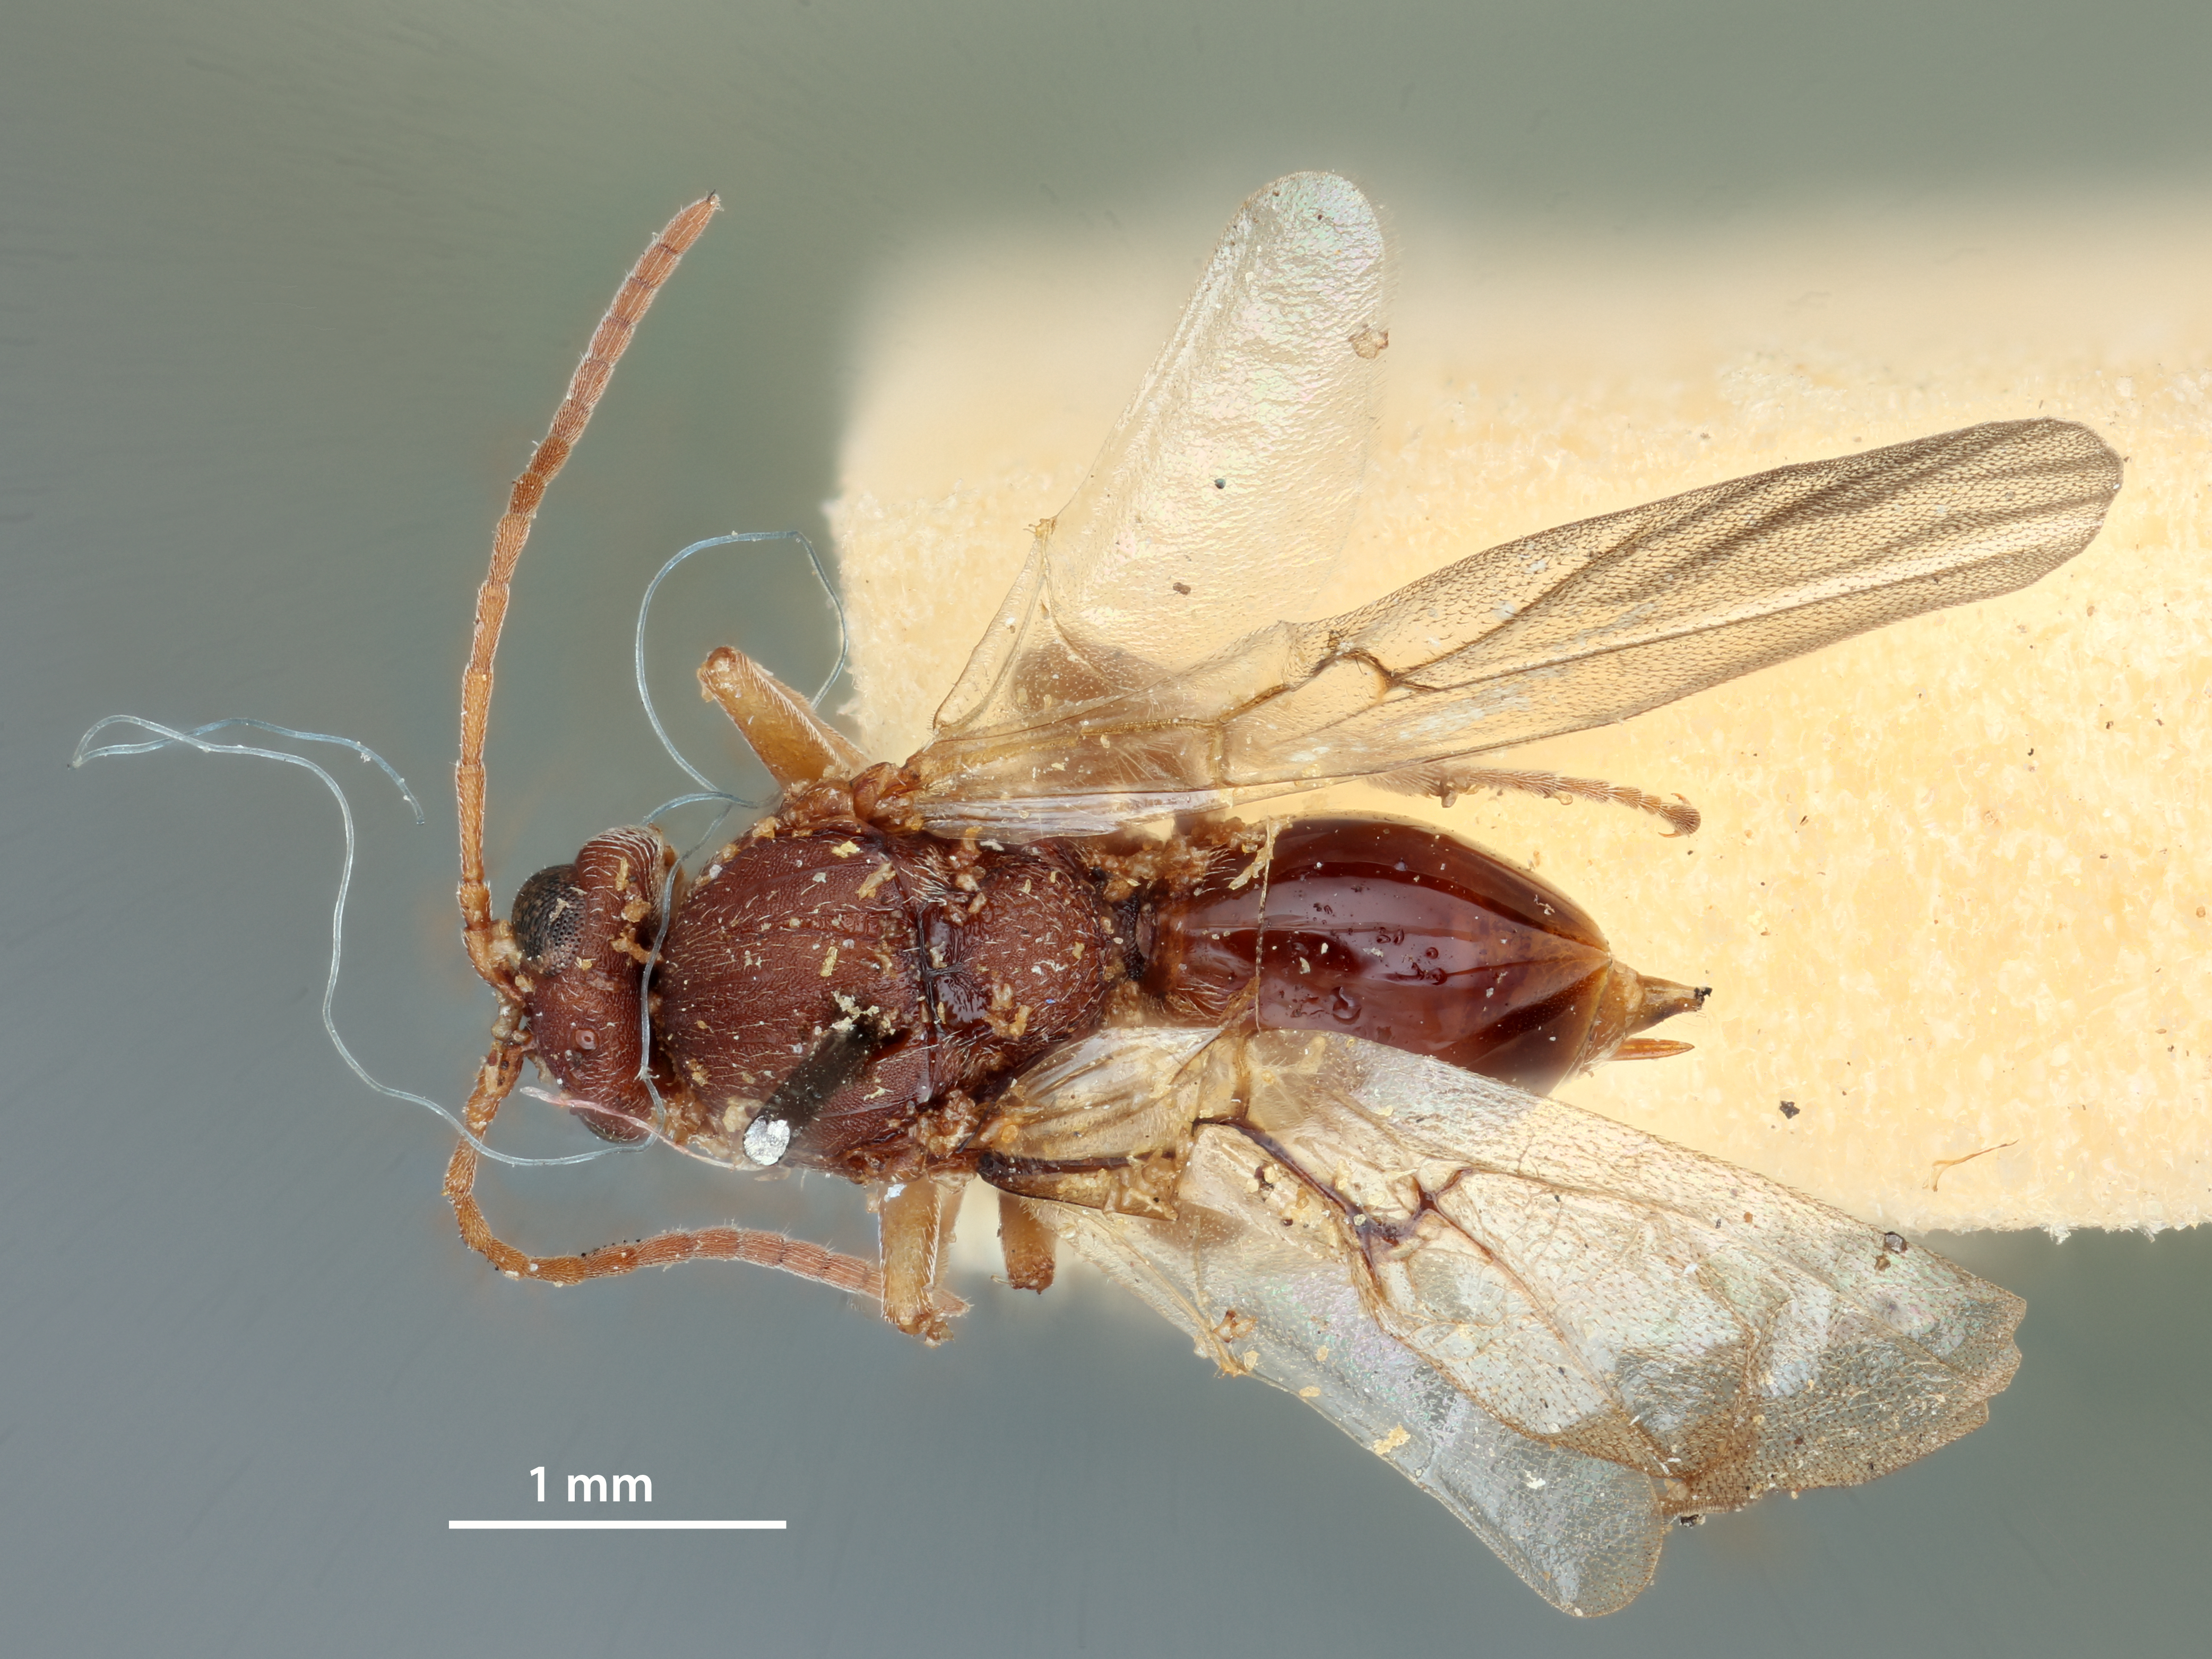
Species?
Andricus pacificus
